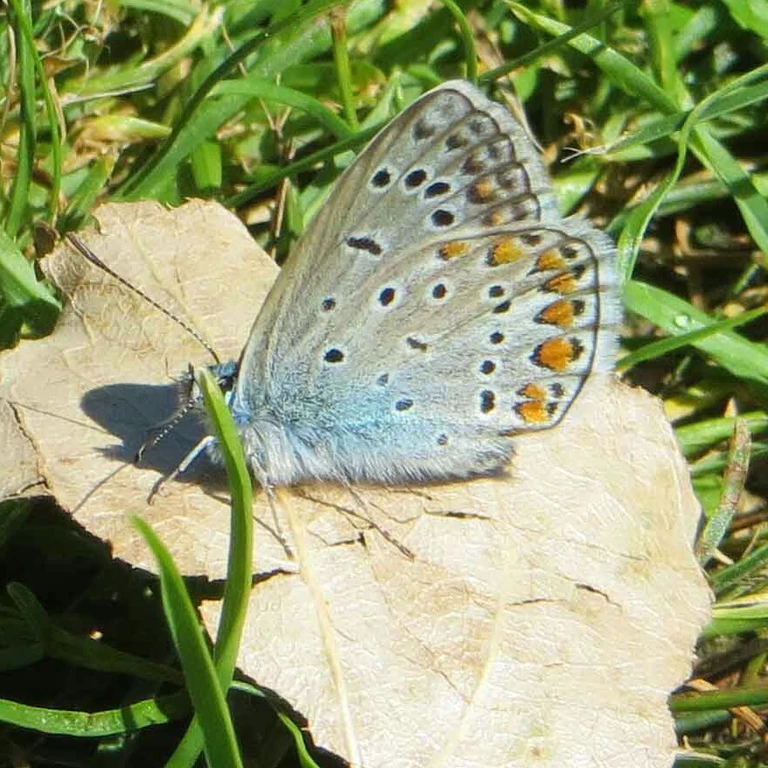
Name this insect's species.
Polyommatus icarus
